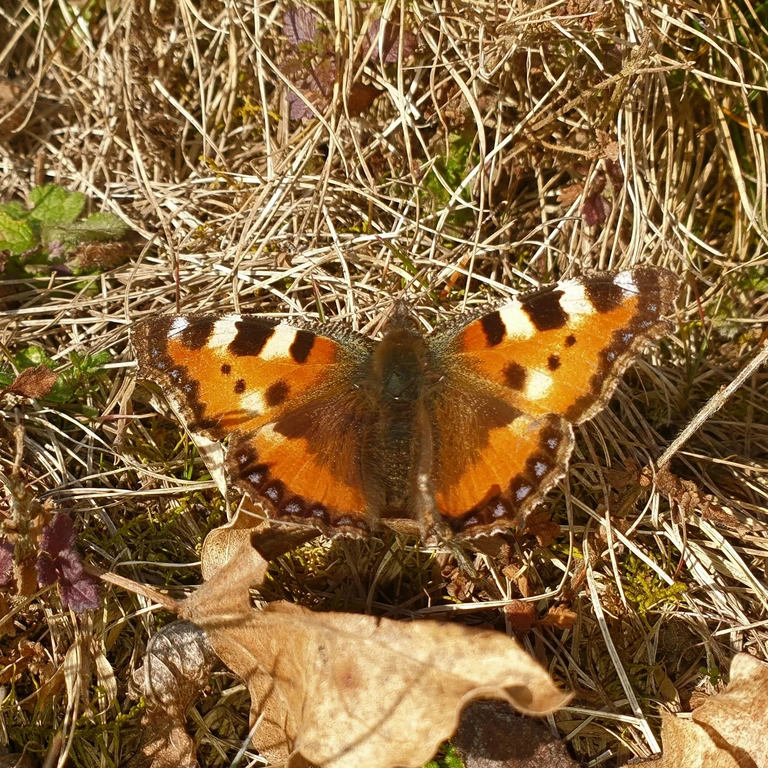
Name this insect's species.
Aglais urticae
